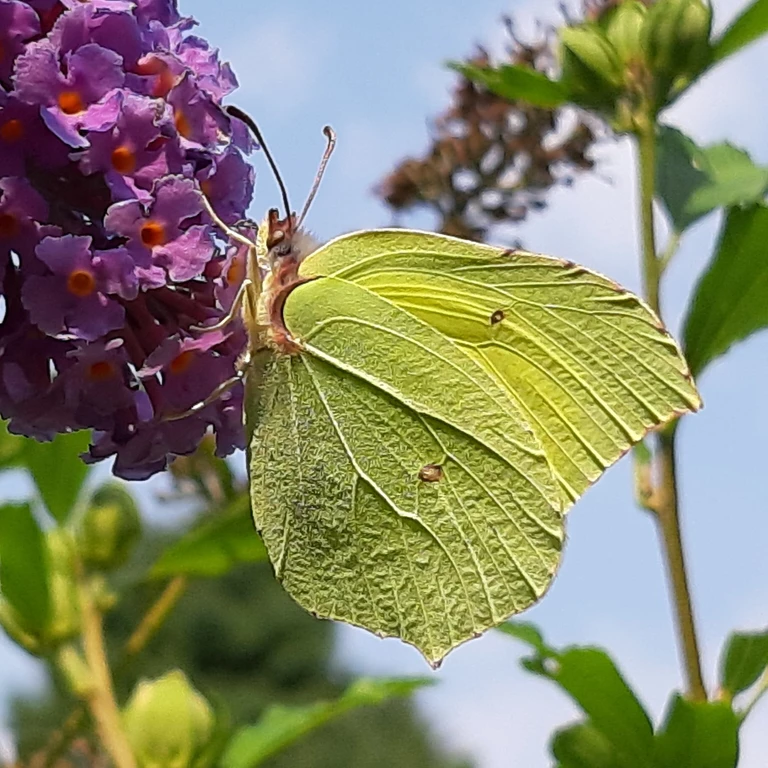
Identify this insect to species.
Gonepteryx rhamni
